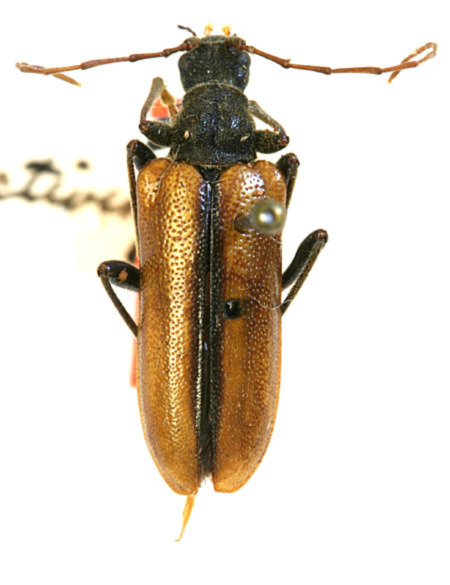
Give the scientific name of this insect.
Leptacmaeops punctiventris (also Cortodera longicornis)
